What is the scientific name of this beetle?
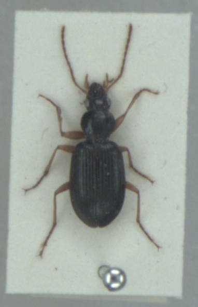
Paranchus albipes
